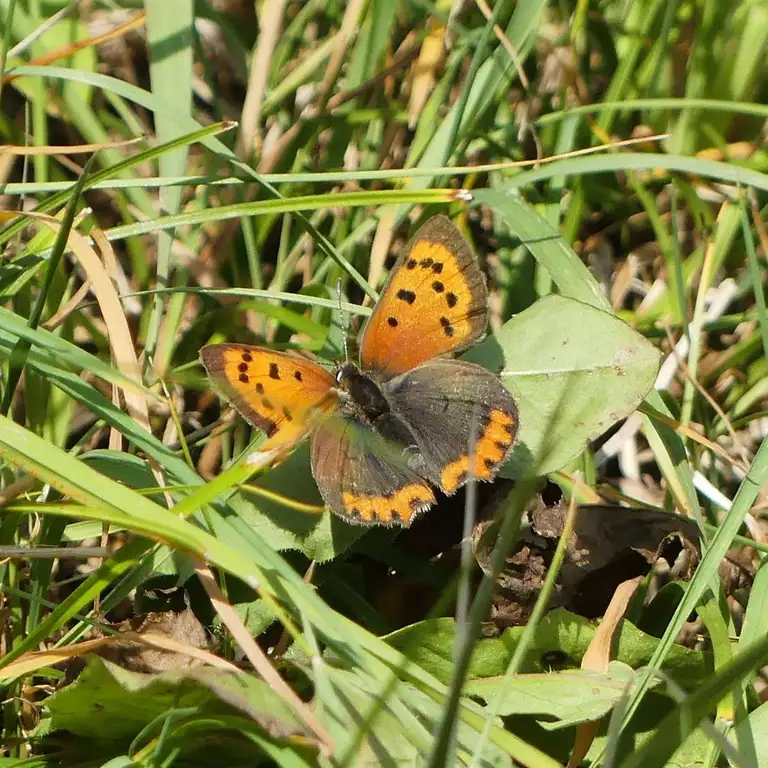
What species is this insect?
Lycaena phlaeas
